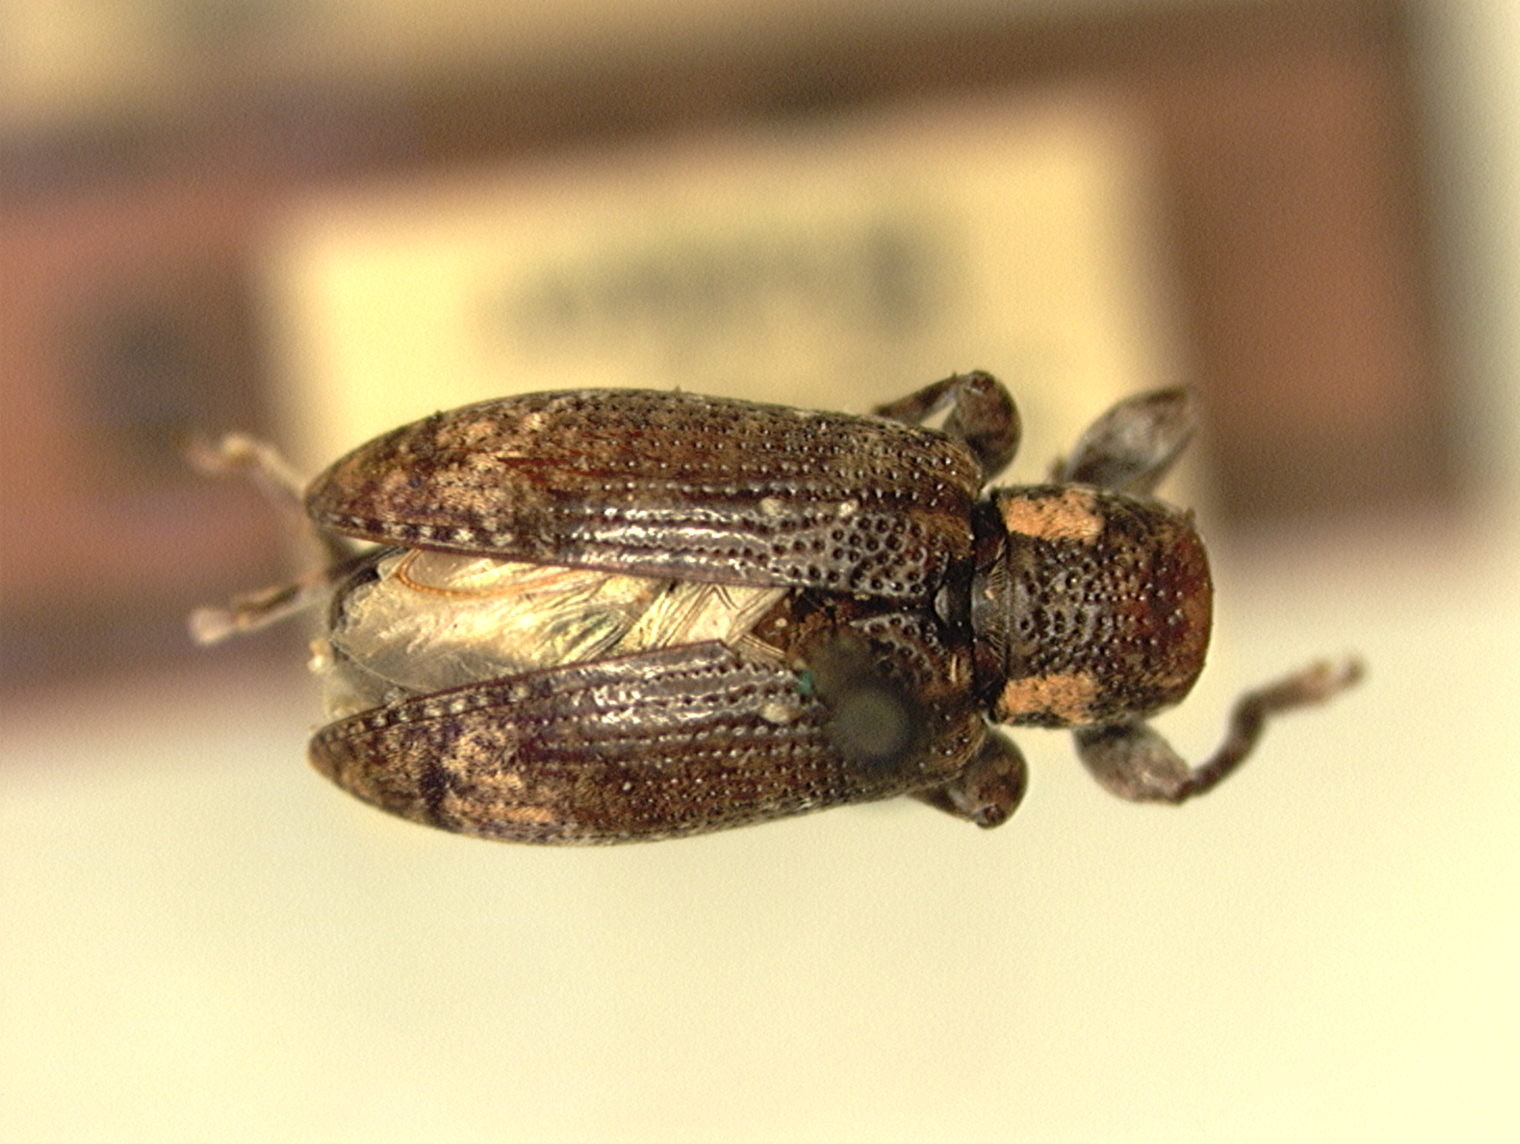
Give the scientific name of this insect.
Oopsis philippinarum
